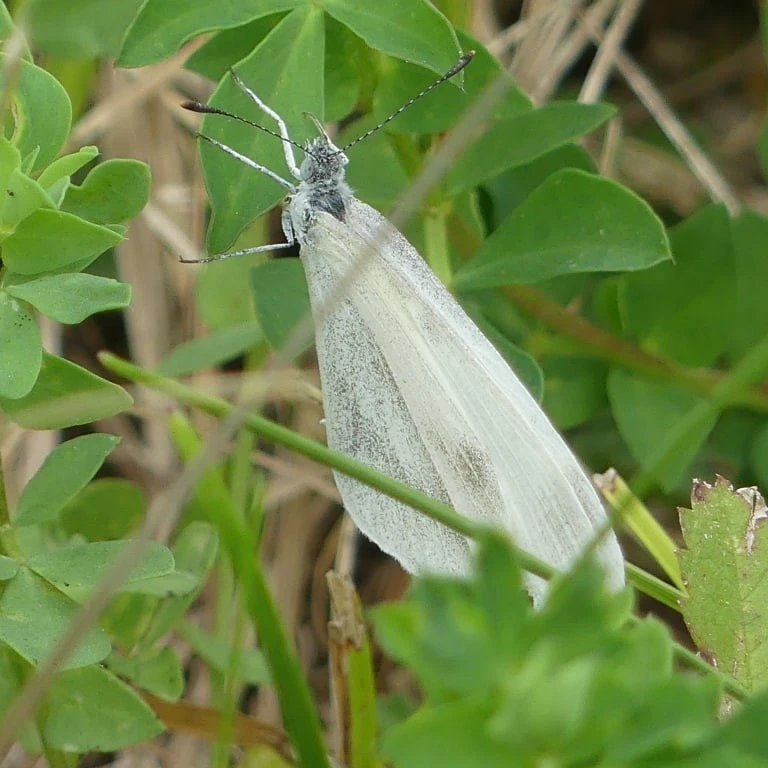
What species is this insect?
Leptidea sinapis/juvernica
